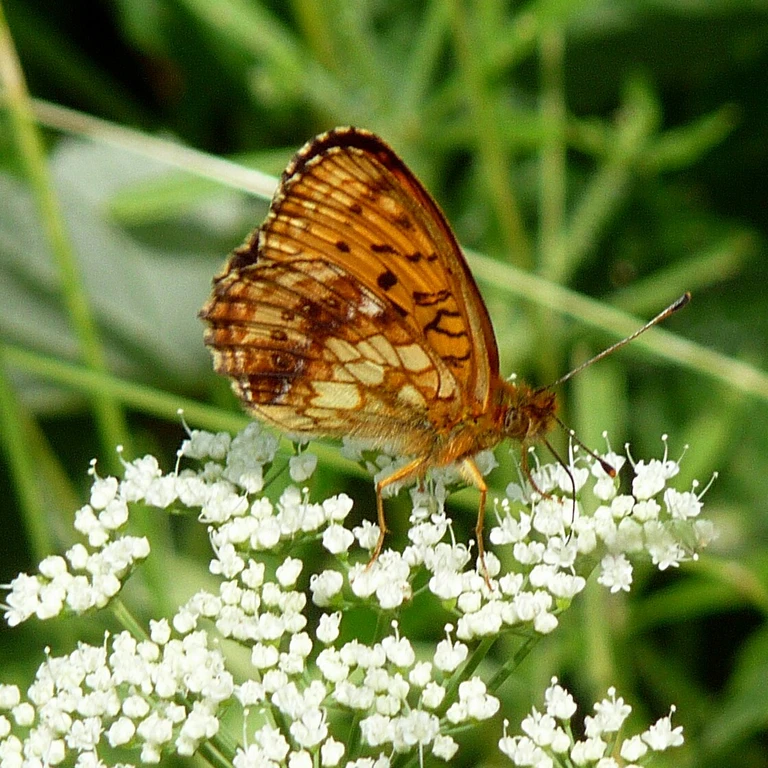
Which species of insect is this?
Brenthis ino
